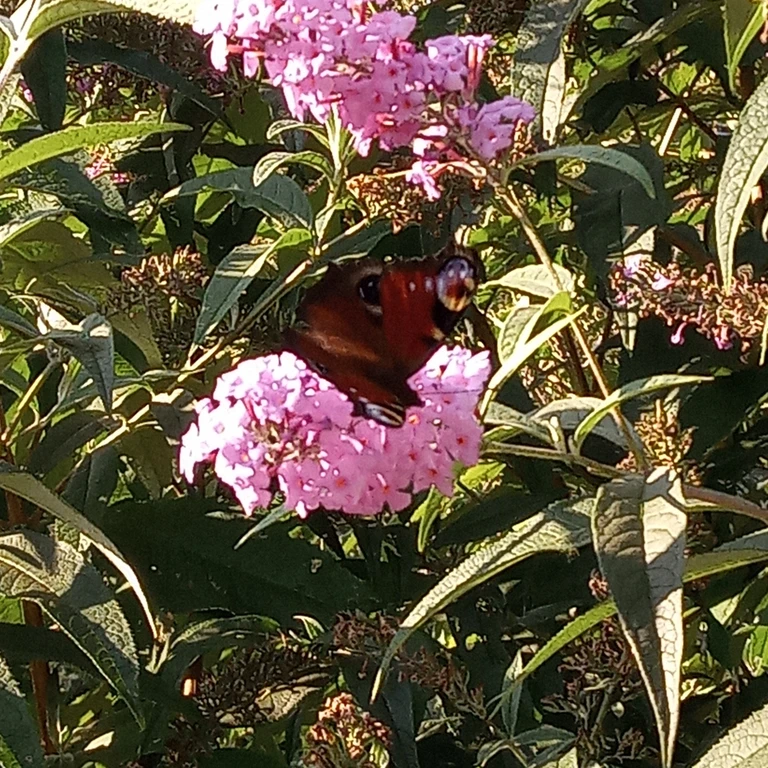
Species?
Aglais io
